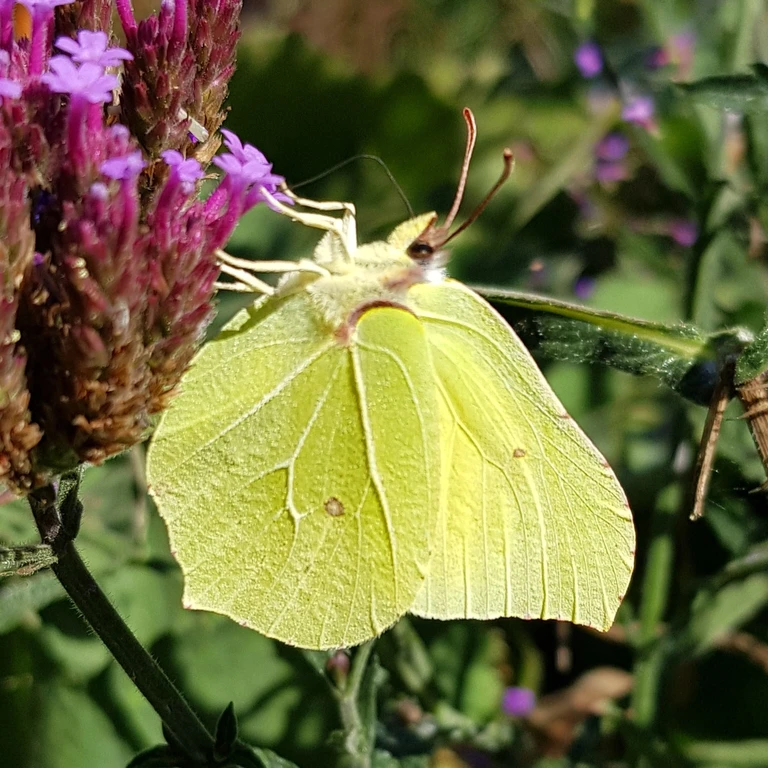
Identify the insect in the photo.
Gonepteryx rhamni
